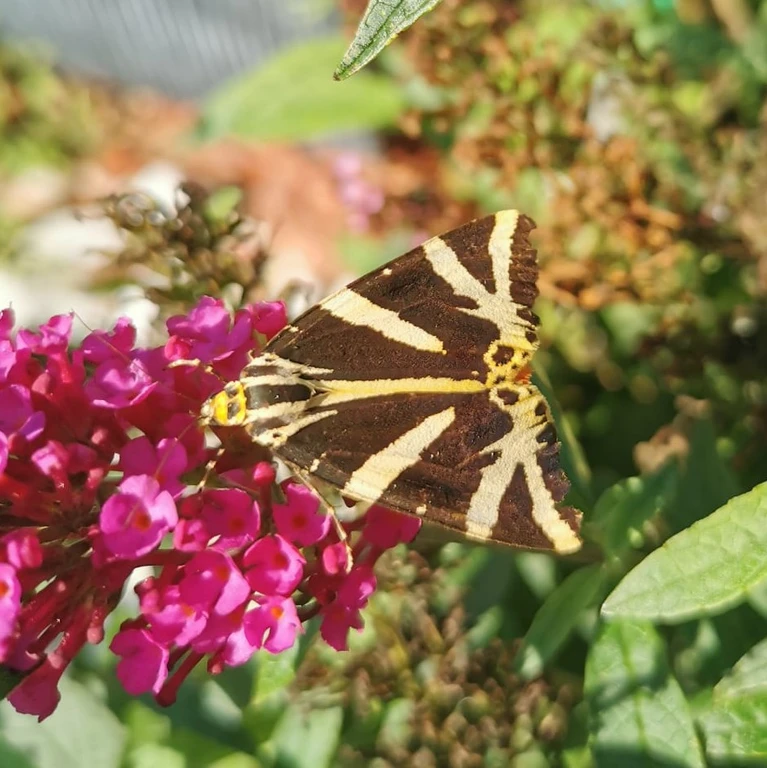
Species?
Euplagia quadripunctaria
